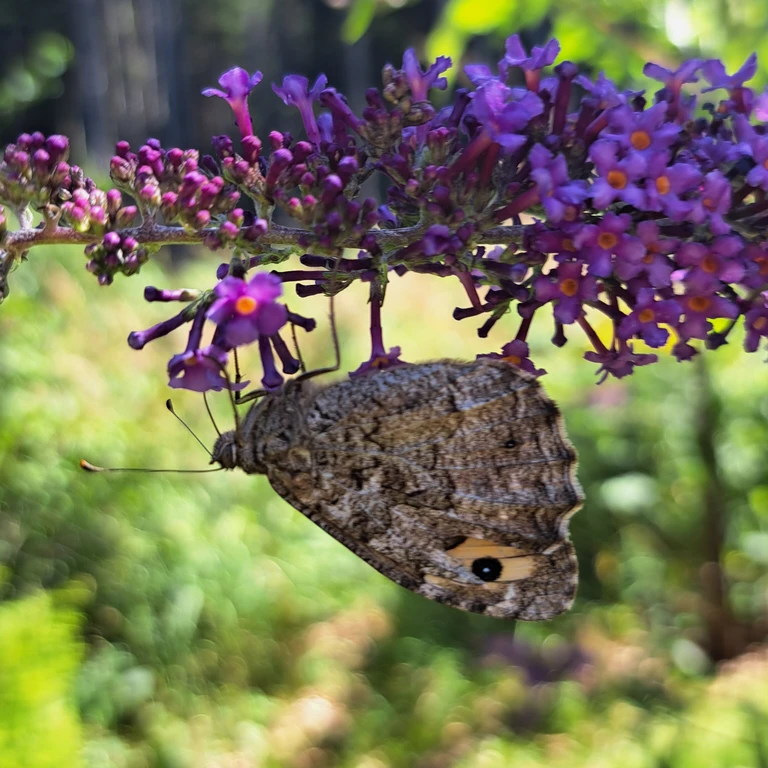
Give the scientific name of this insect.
Hipparchia semele
